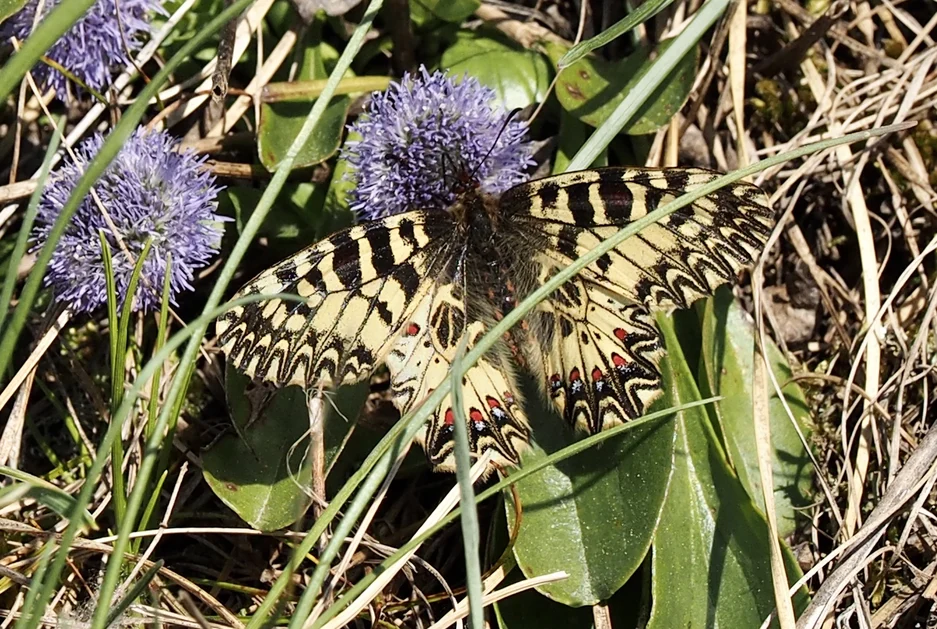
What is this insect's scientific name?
Zerynthia polyxena
